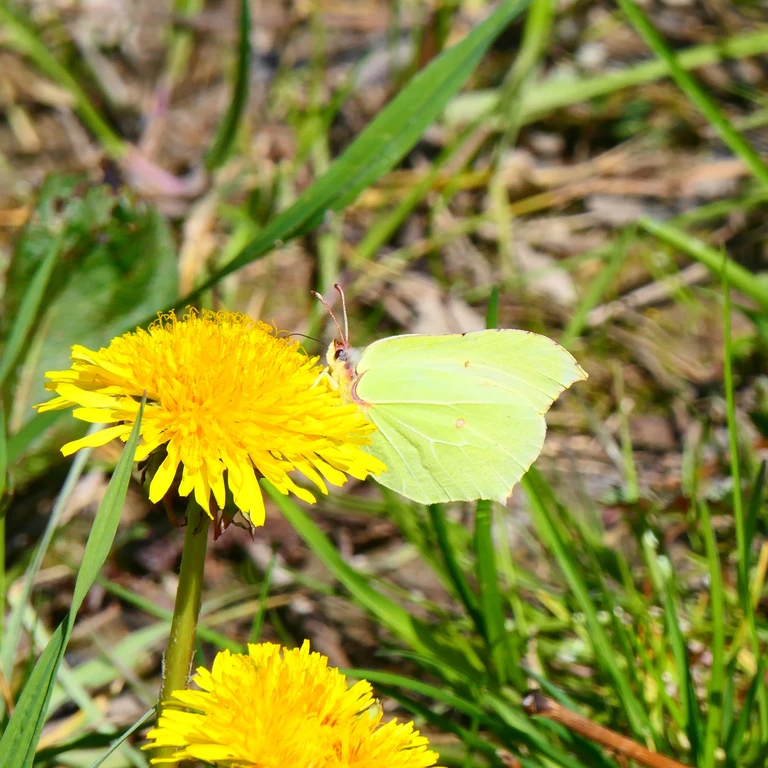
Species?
Gonepteryx rhamni
